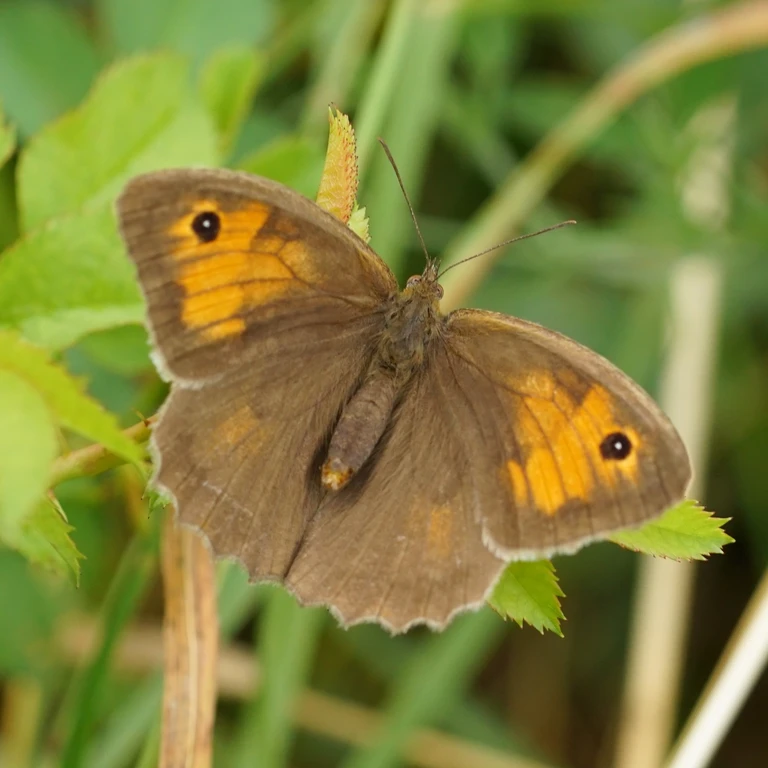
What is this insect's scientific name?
Maniola jurtina
